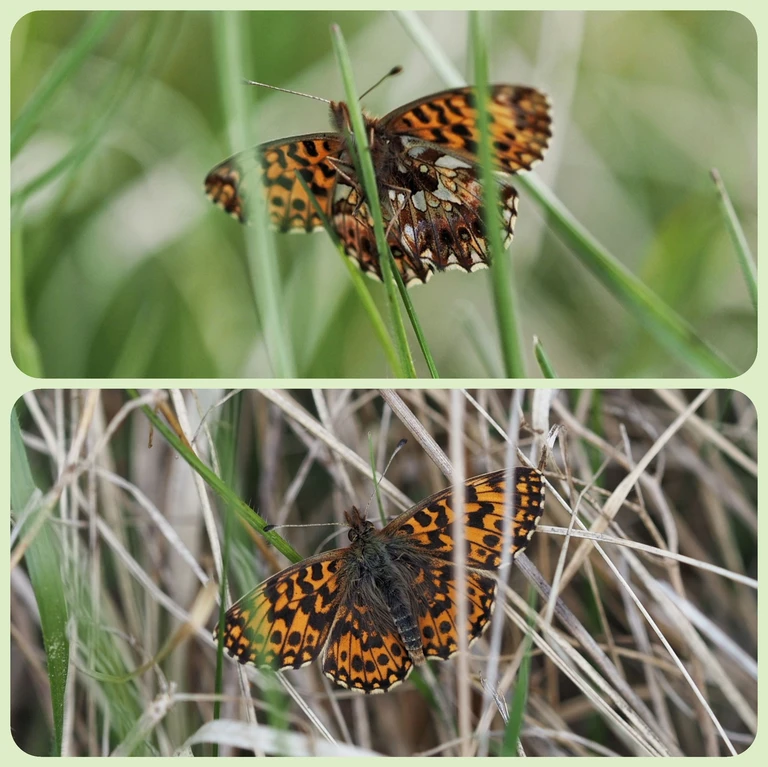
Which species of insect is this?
Boloria dia
